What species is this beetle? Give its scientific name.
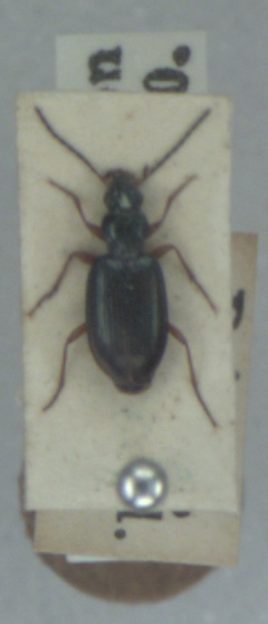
Bembidion monticola
